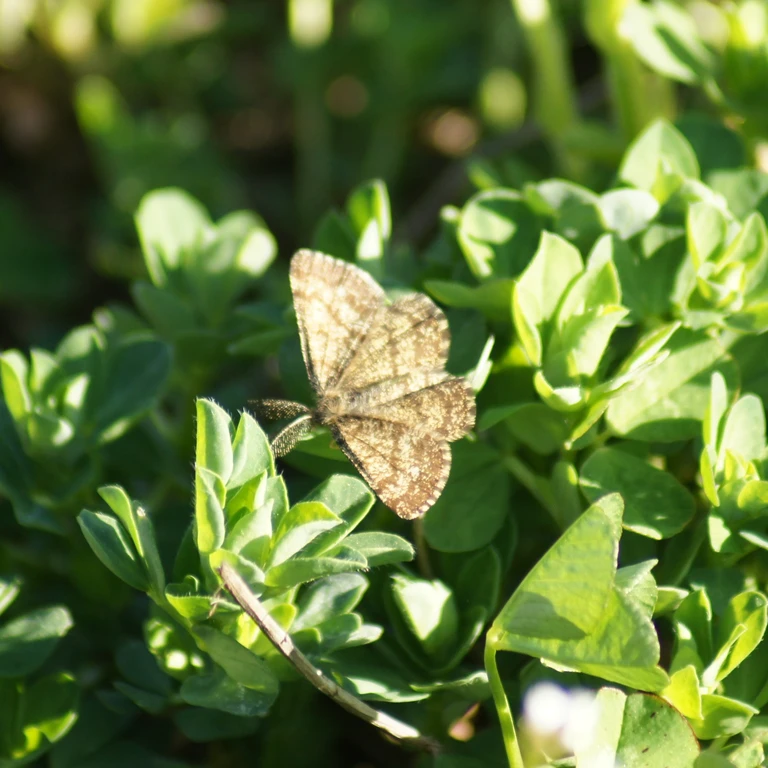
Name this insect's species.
Ematurga atomaria
